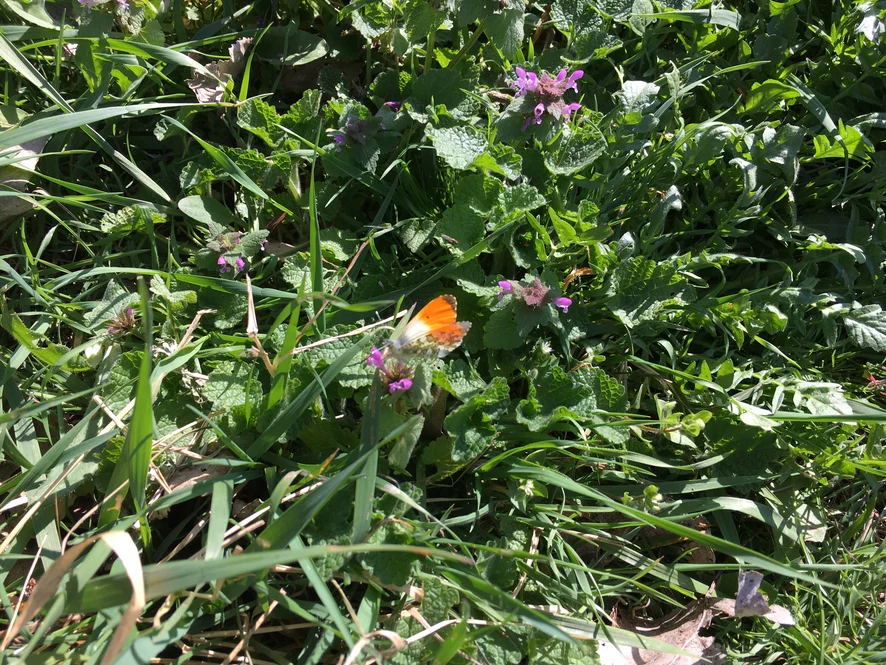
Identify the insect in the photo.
Anthocharis cardamines
